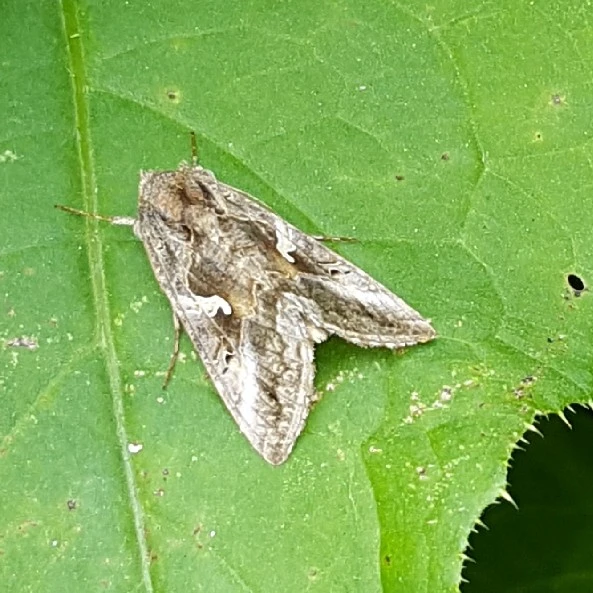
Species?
Autographa gamma
